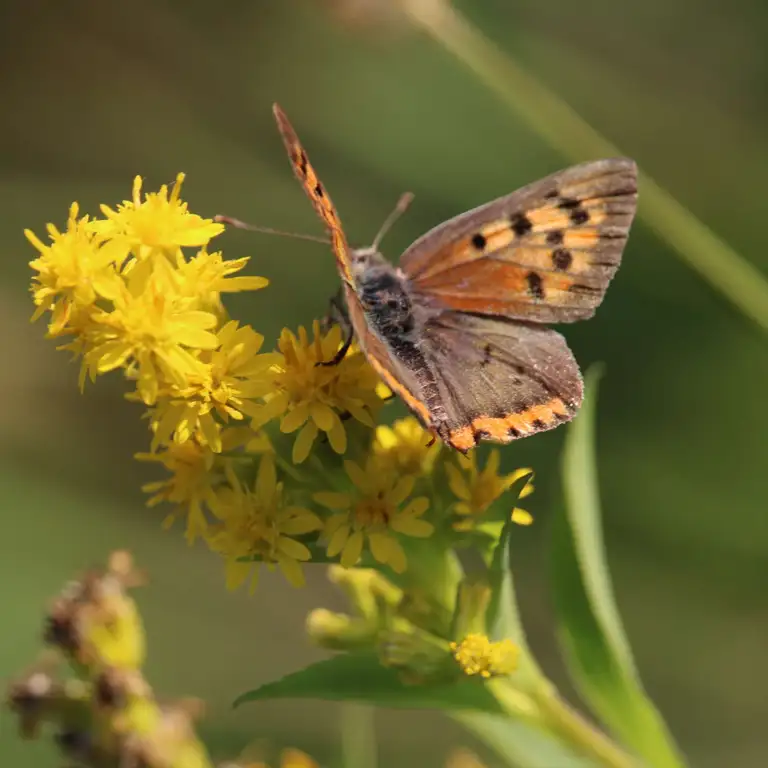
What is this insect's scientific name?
Lycaena phlaeas
